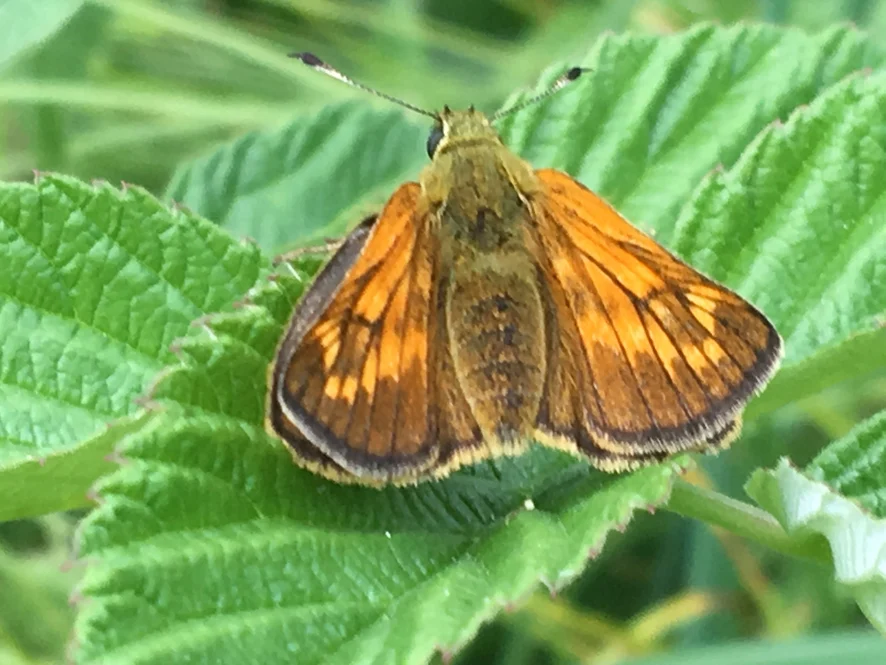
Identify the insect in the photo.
Ochlodes sylvanus (also Ochlodes venata)
